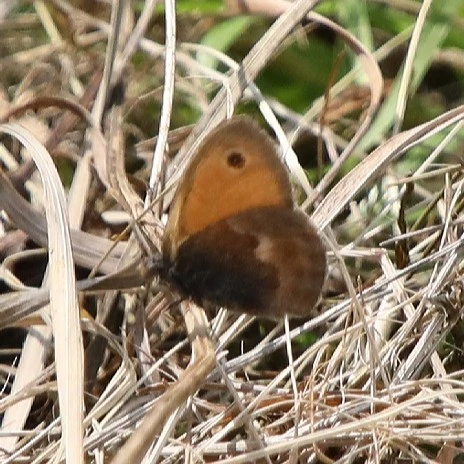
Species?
Coenonympha pamphilus
